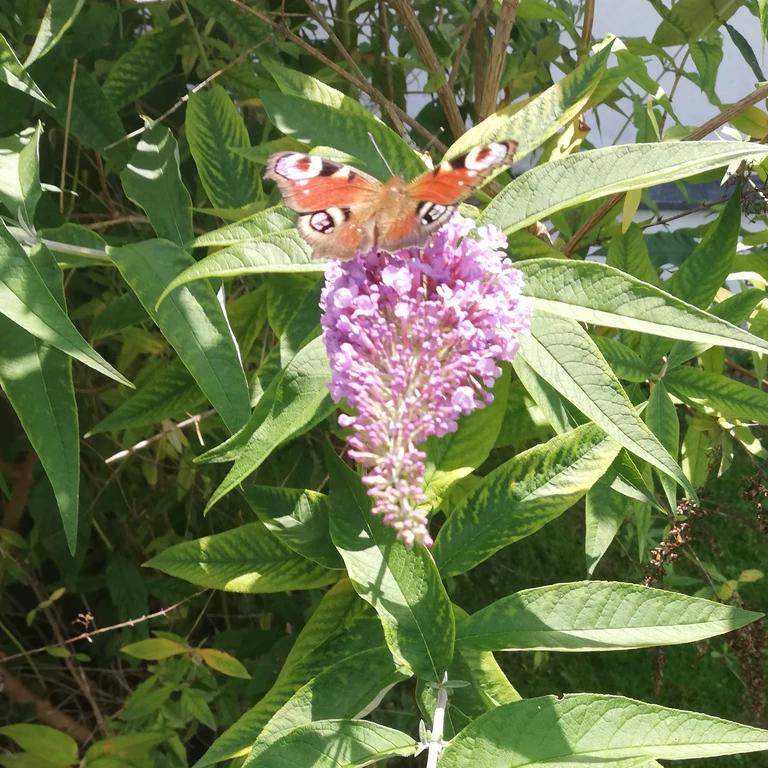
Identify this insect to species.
Aglais io
